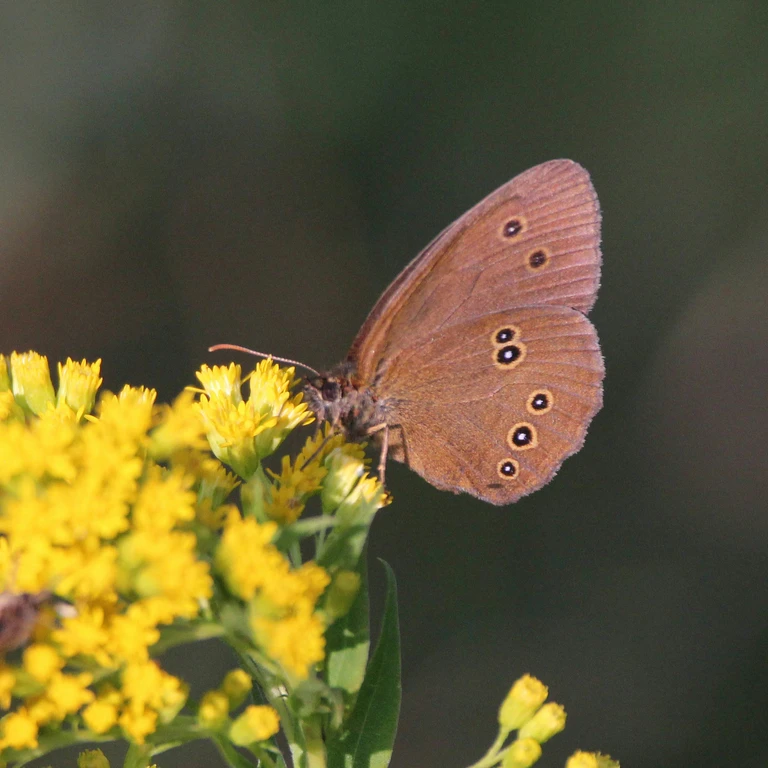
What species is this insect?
Aphantopus hyperantus
